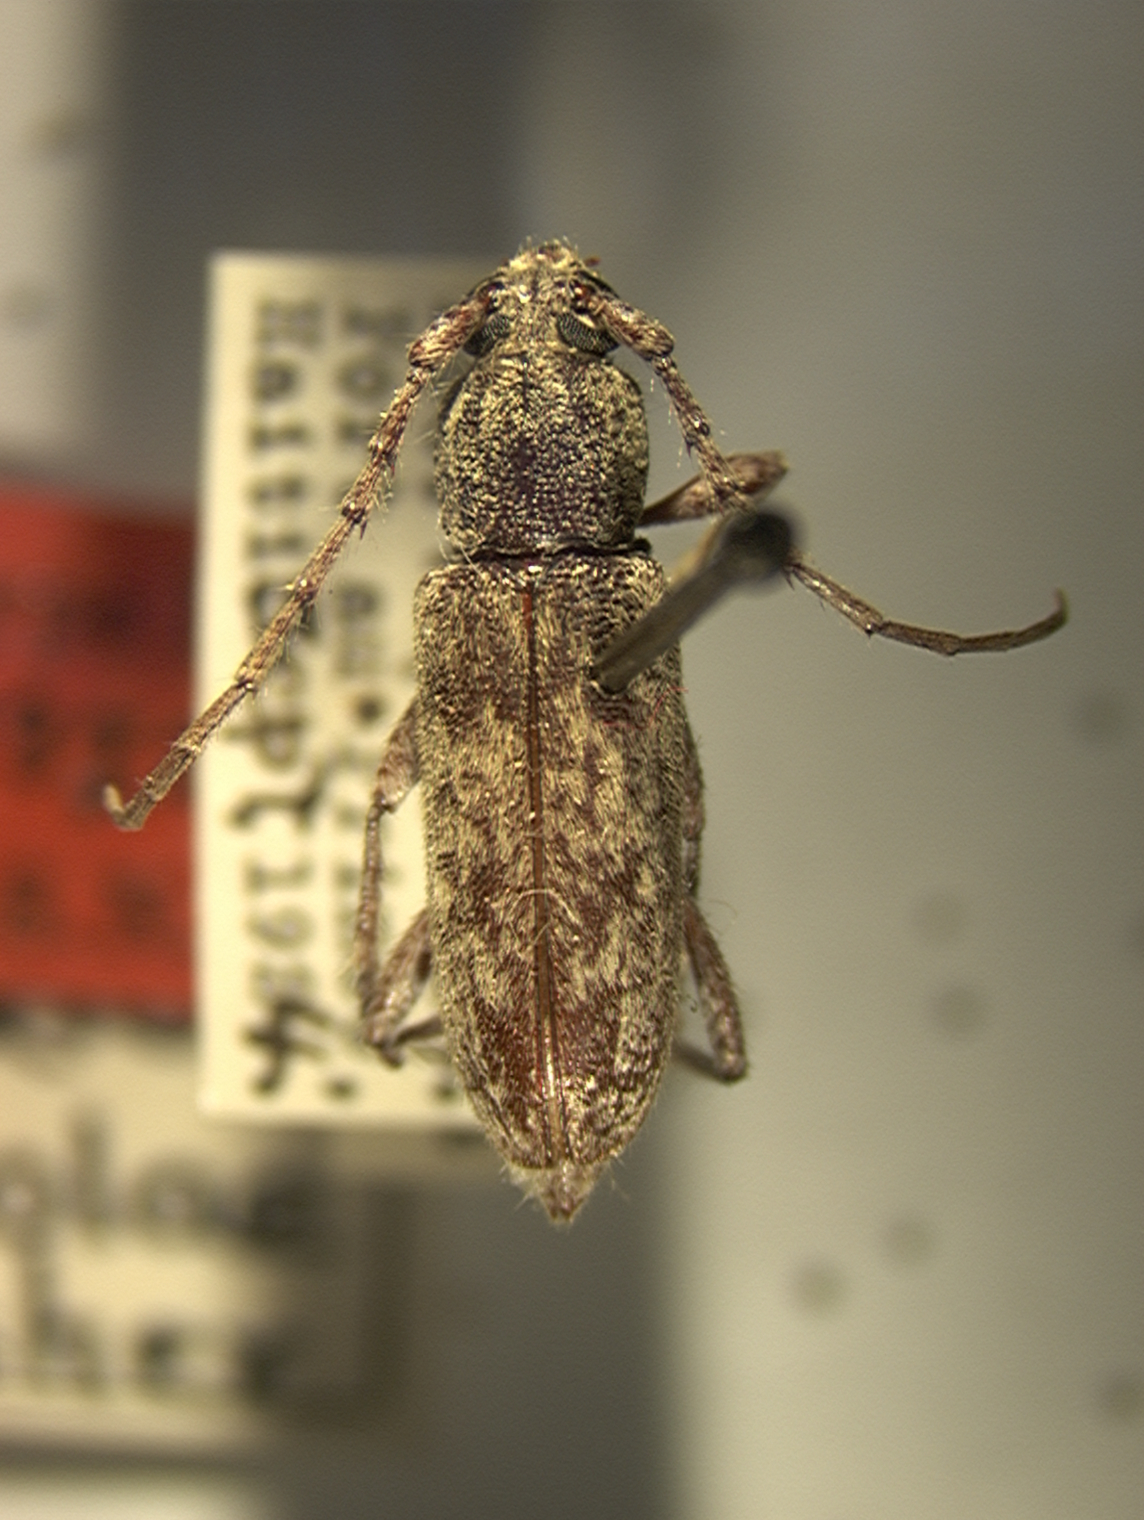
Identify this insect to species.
Elaphidion hispaniolae (also Anelaphus hispaniolae)
